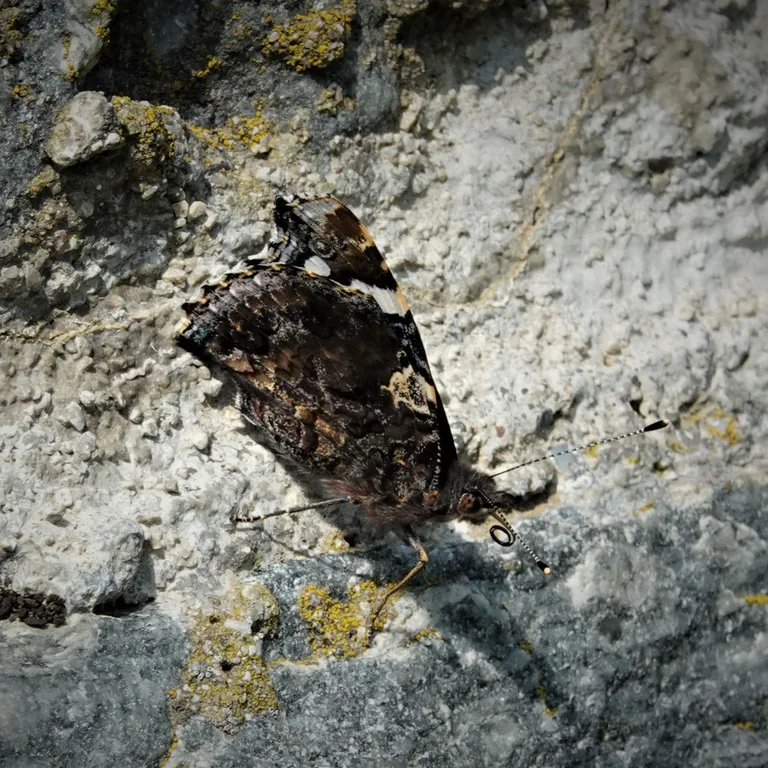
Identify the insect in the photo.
Vanessa atalanta
